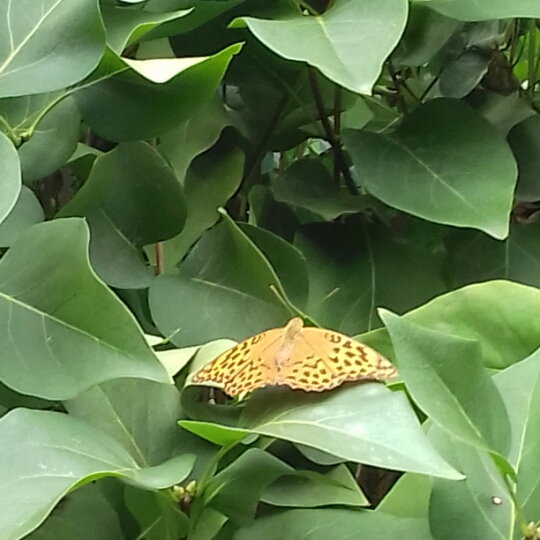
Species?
Argynnis paphia
